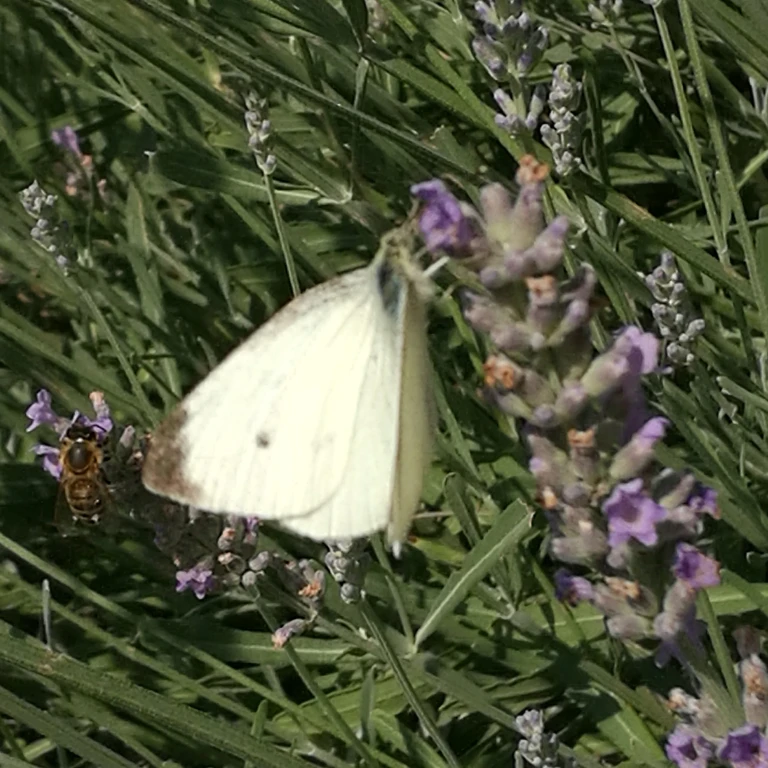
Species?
Pieris rapae
